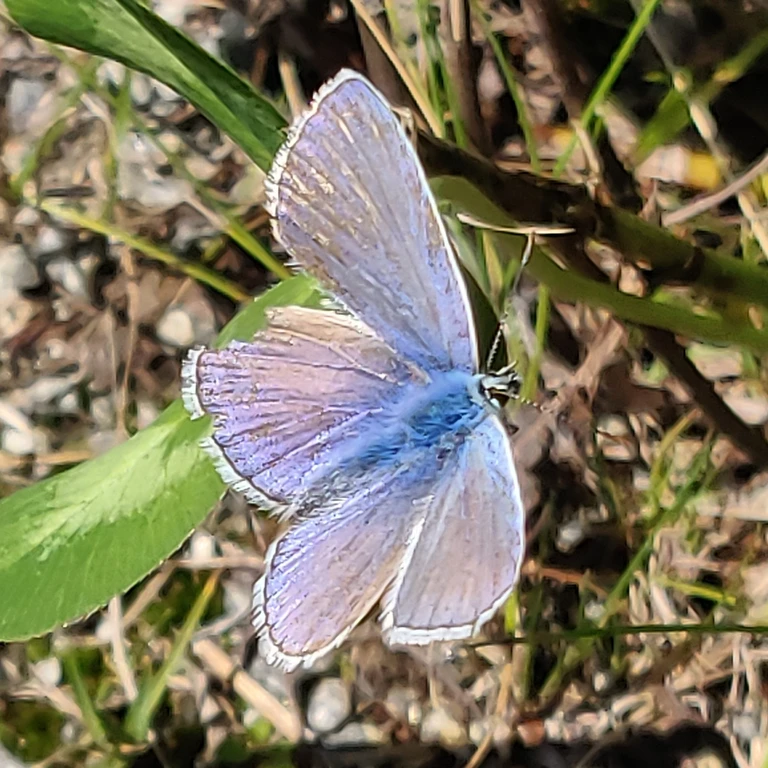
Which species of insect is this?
Polyommatus icarus
